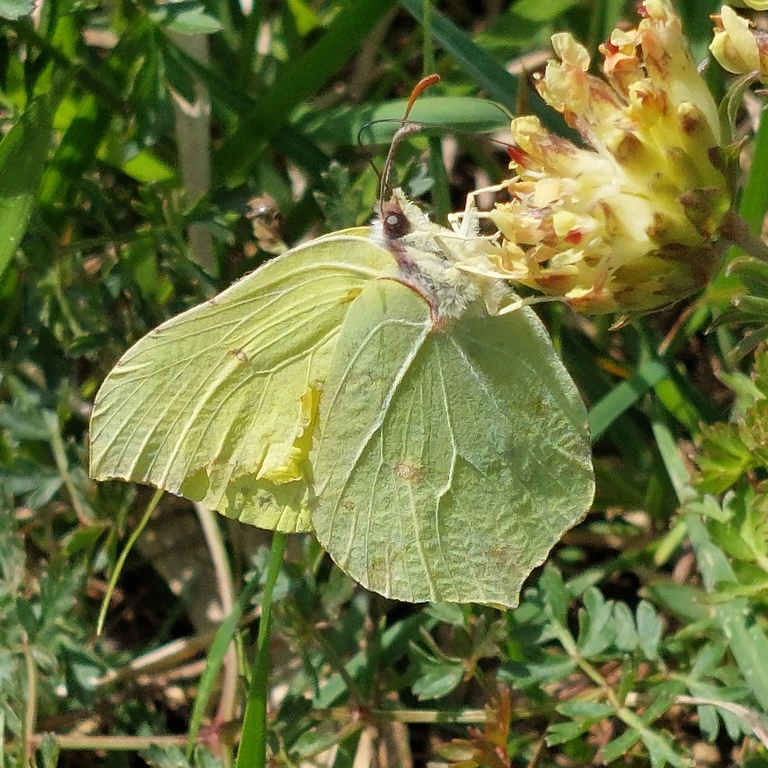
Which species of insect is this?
Gonepteryx rhamni
